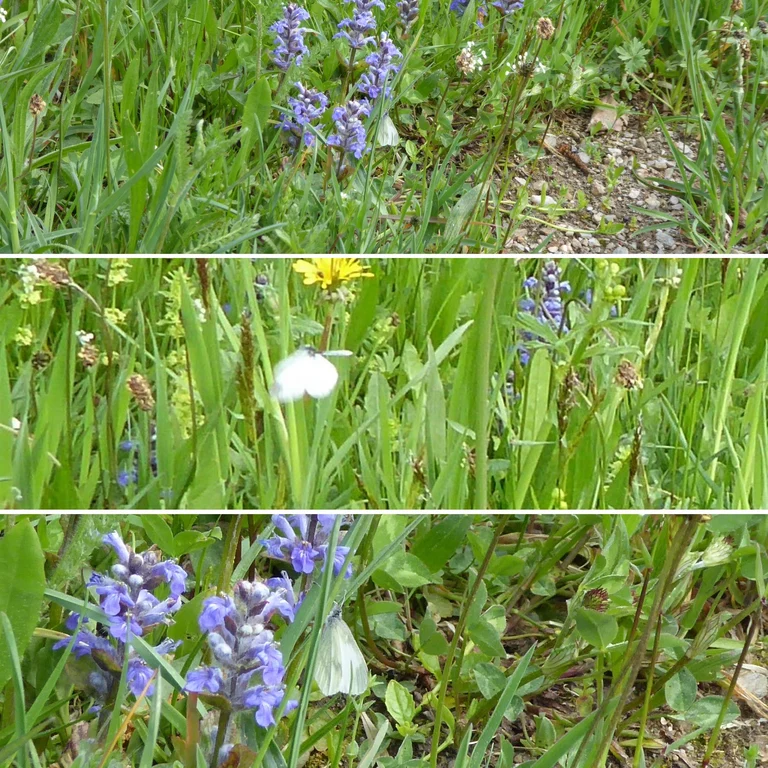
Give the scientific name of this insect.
Leptidea sinapis/juvernica
